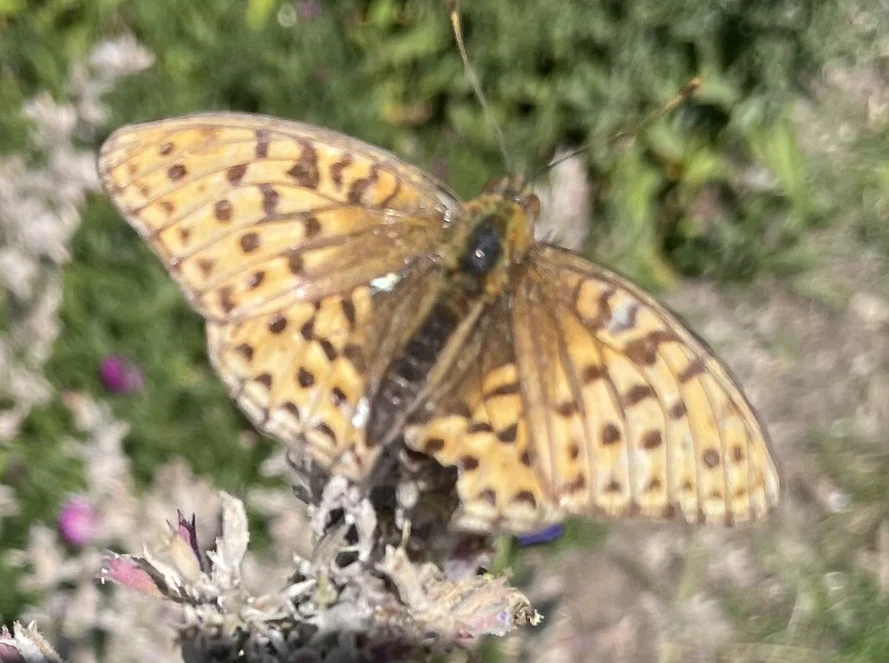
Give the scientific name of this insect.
Fabriciana adippe
